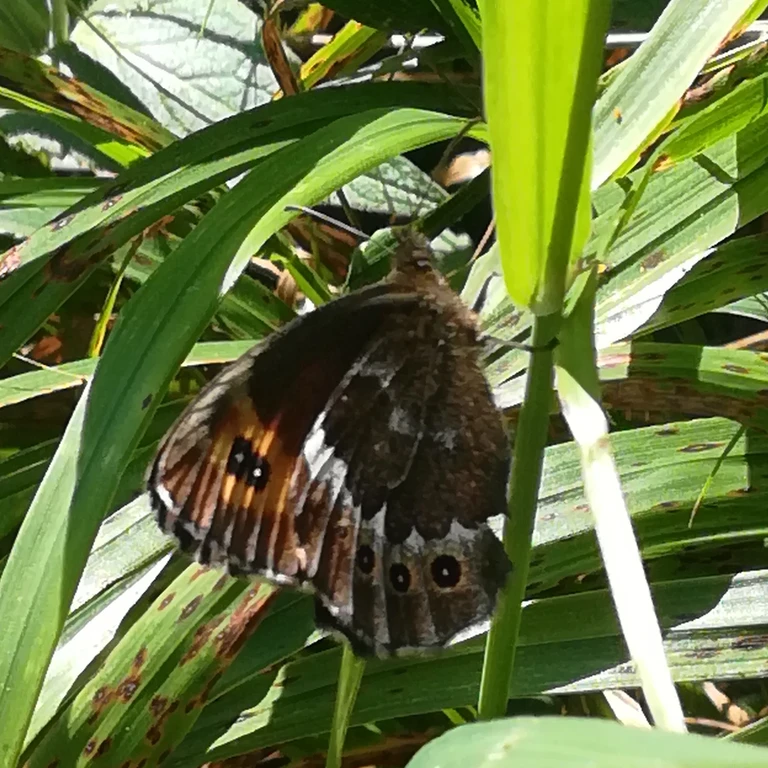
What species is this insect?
Erebia euryale
